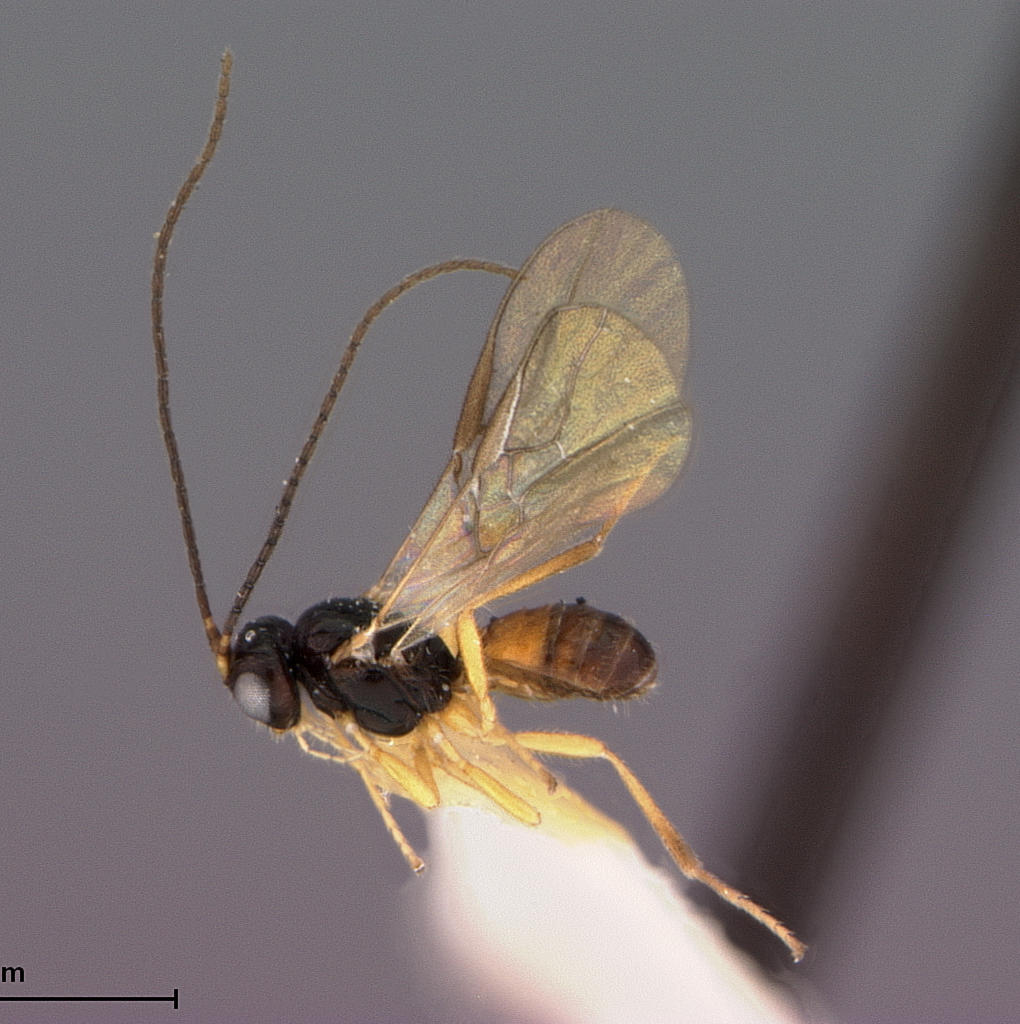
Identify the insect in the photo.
Opius paulus
